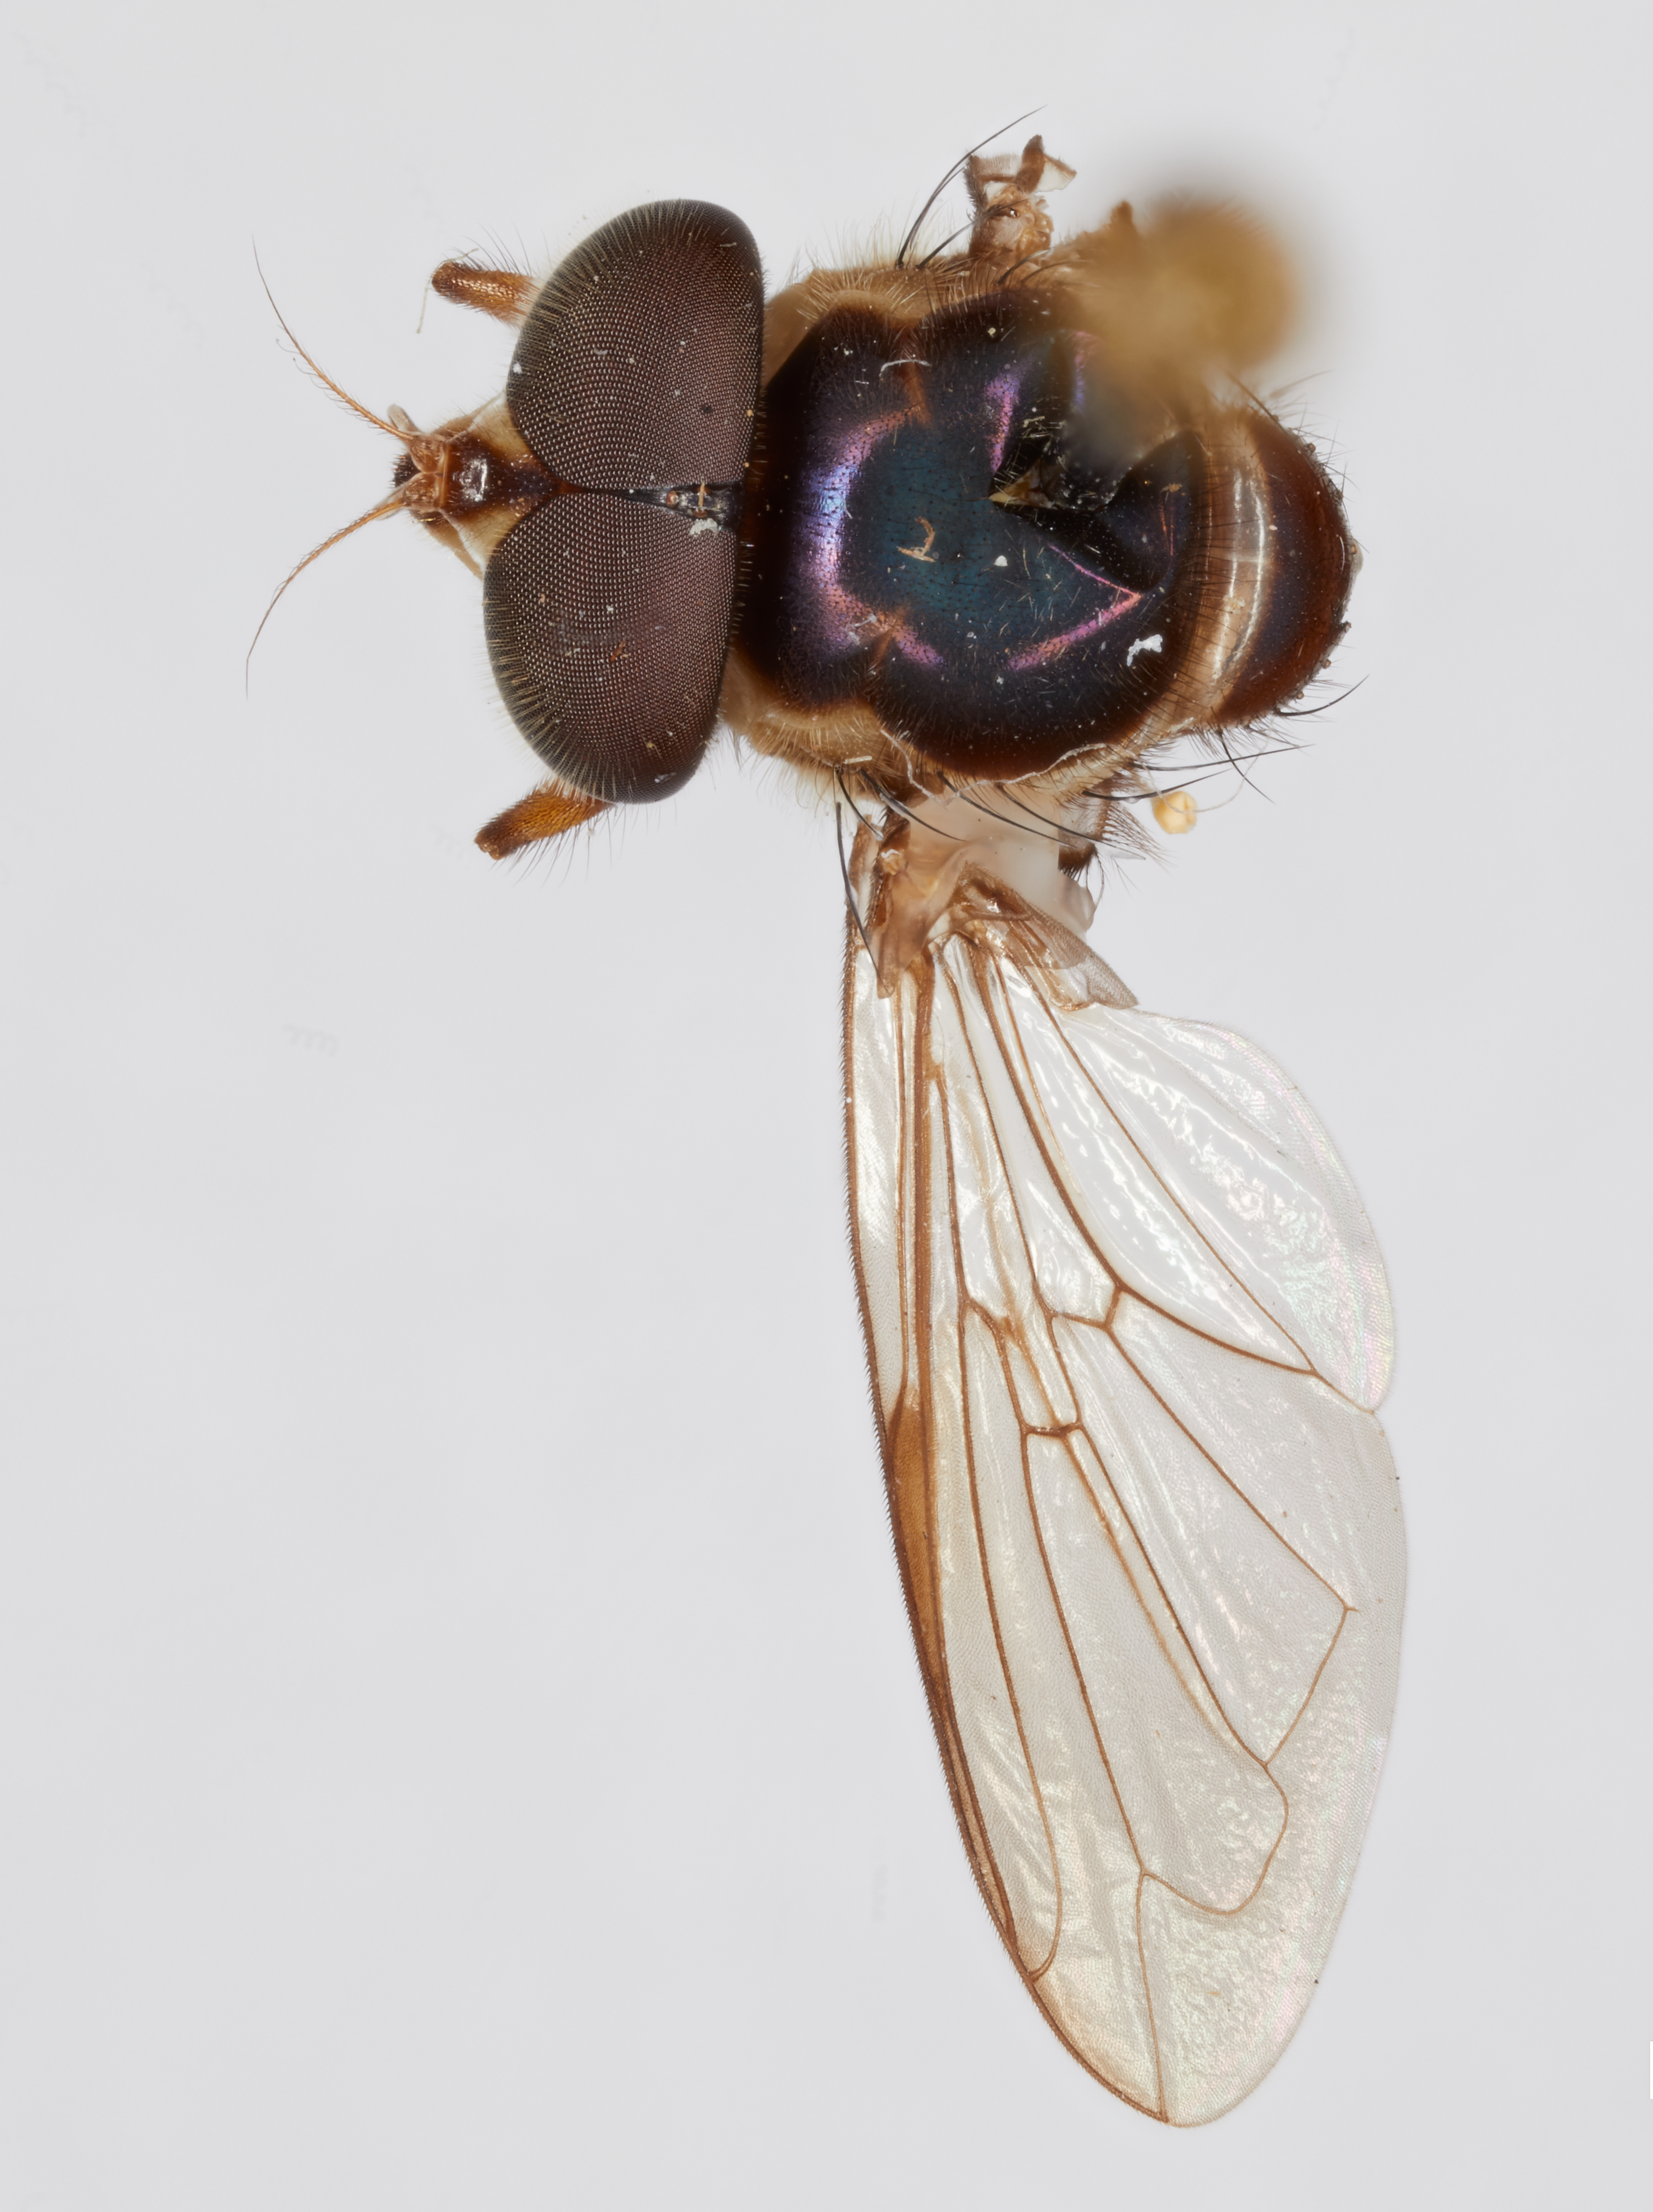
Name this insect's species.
Copestylum infractum
